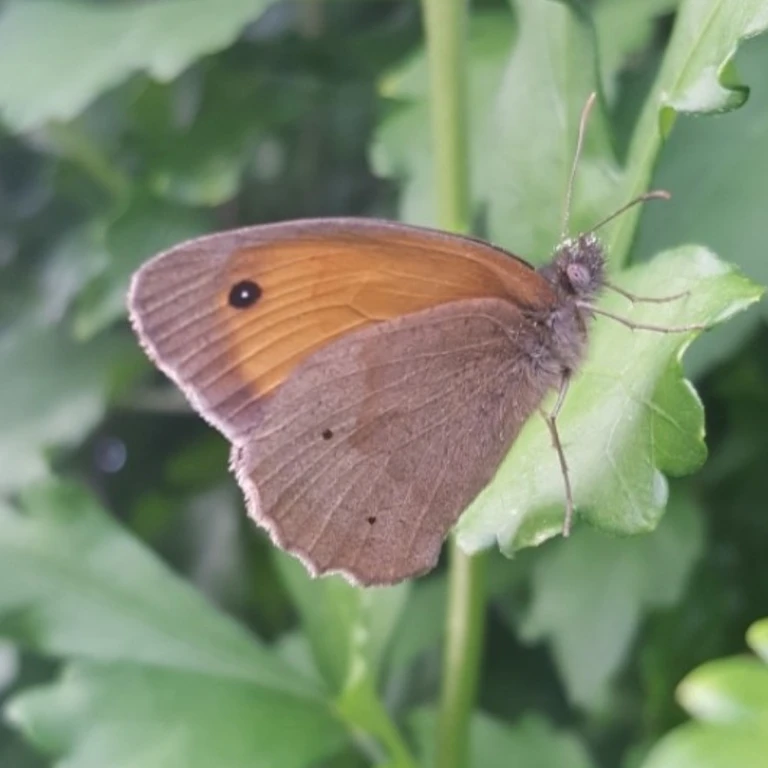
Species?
Maniola jurtina
